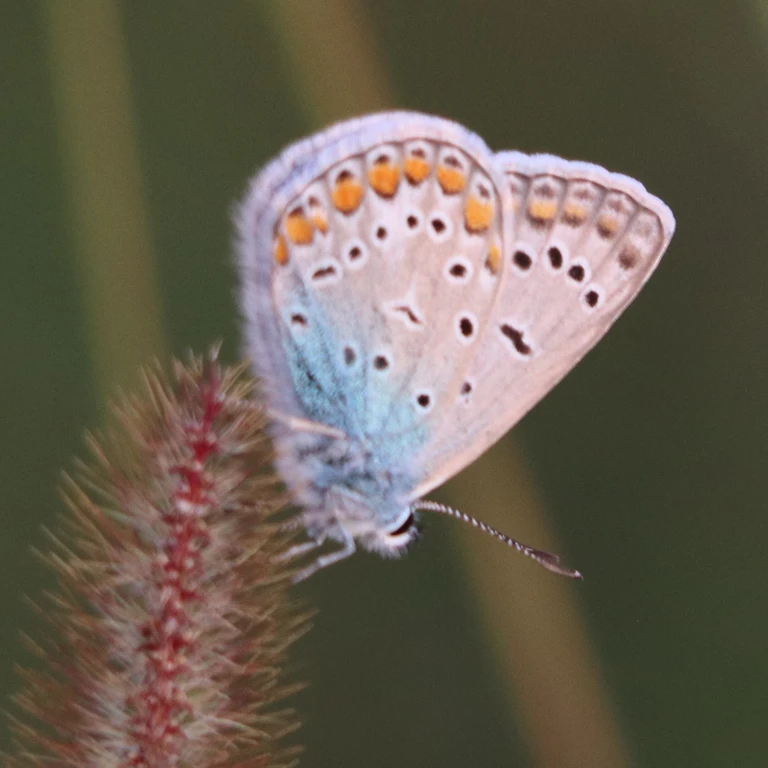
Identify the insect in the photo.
Polyommatus icarus
